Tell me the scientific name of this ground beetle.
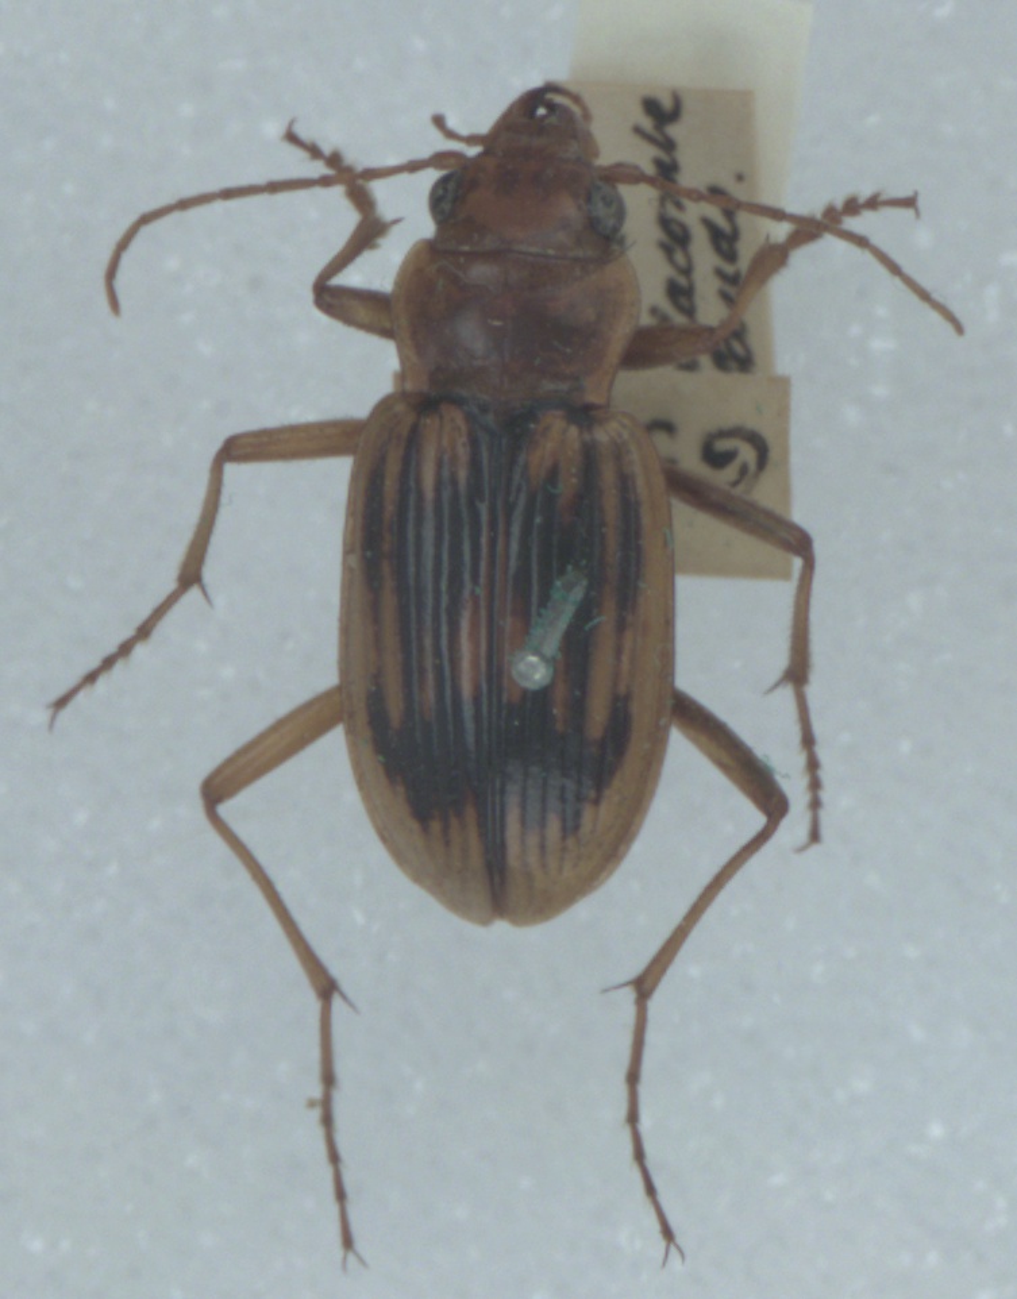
Nebria complanata
